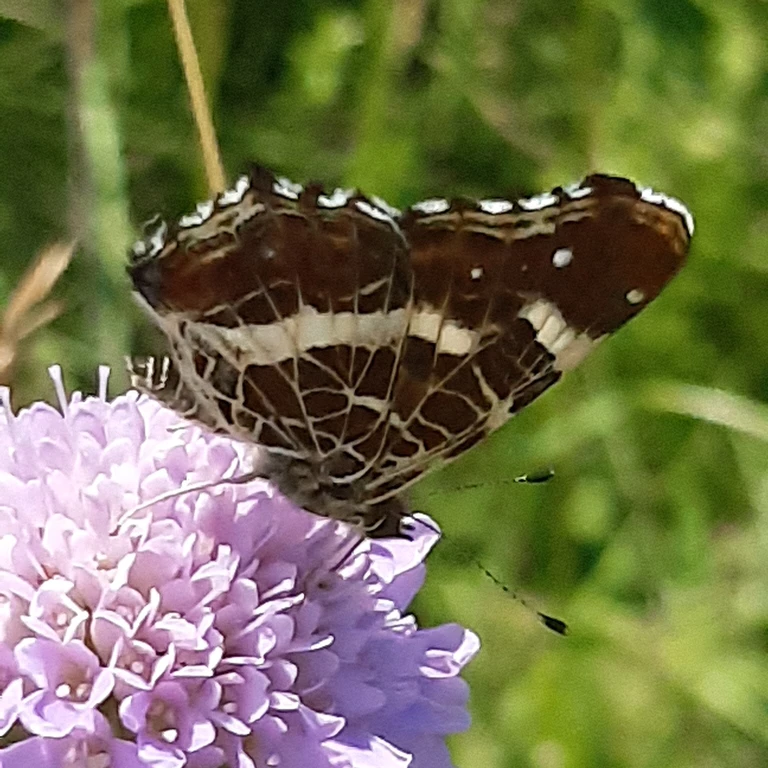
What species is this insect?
Araschnia levana
